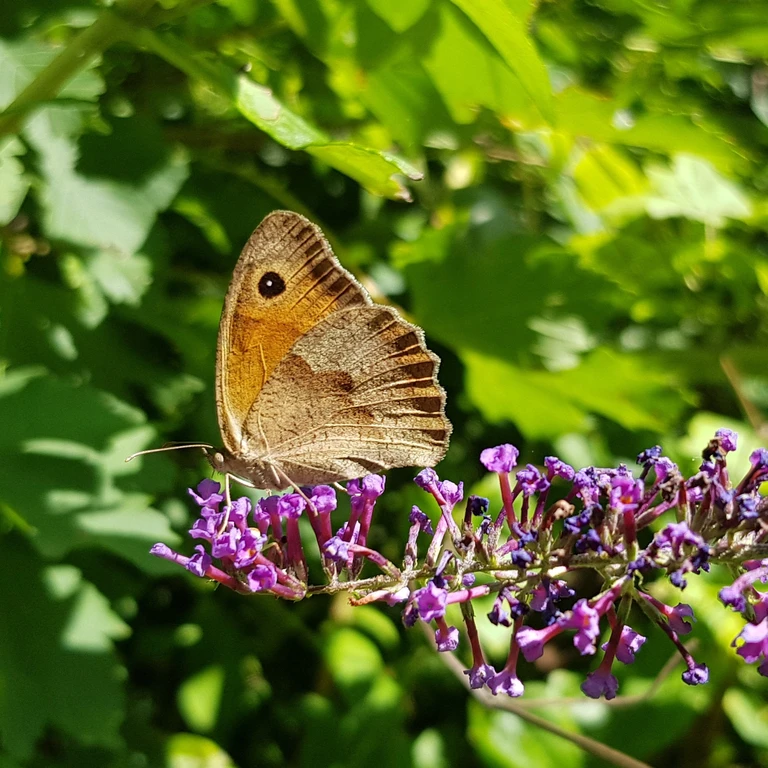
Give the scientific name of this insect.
Maniola jurtina
